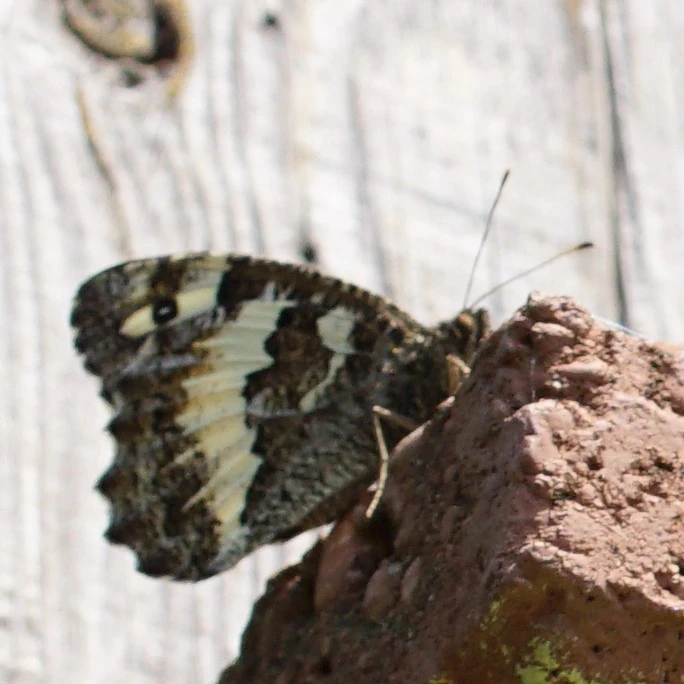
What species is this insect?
Brintesia circe
